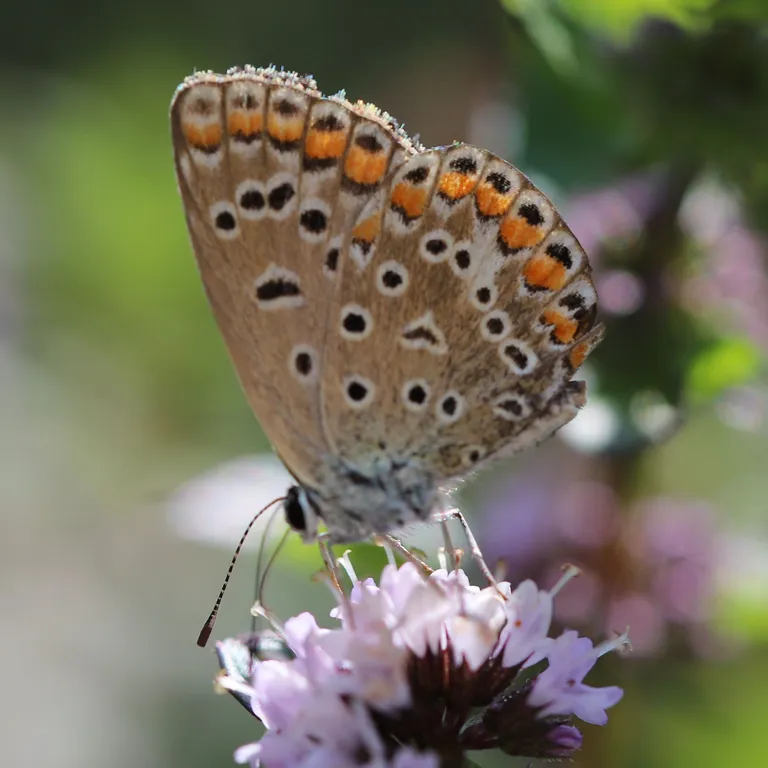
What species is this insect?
Polyommatus icarus
